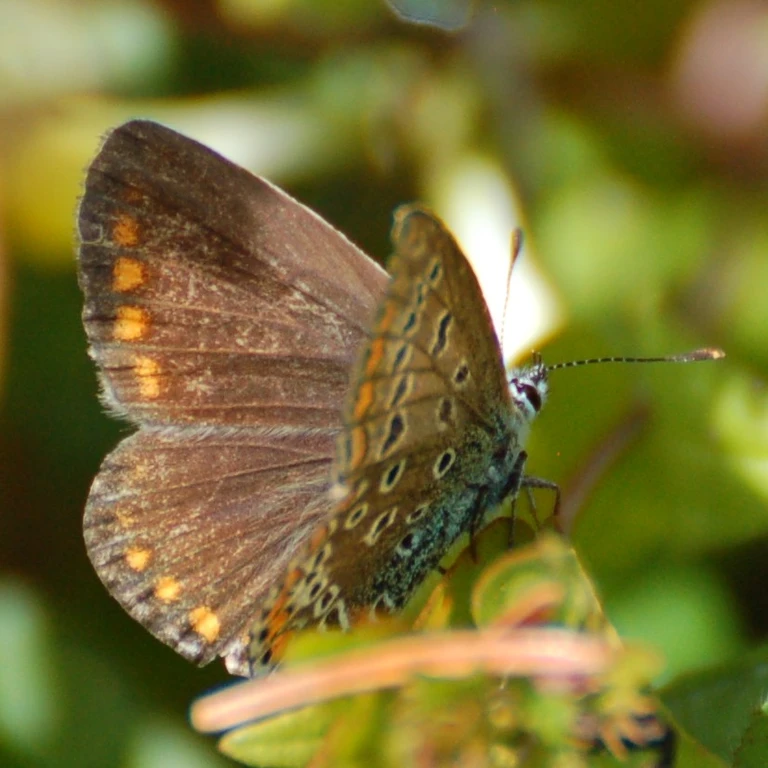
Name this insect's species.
Polyommatus icarus
